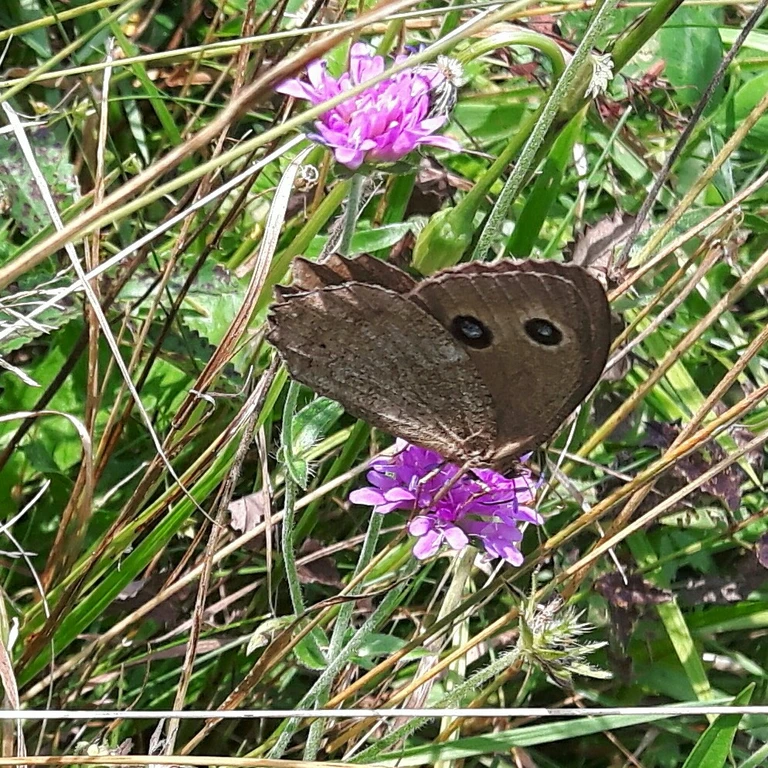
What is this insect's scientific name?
Minois dryas
